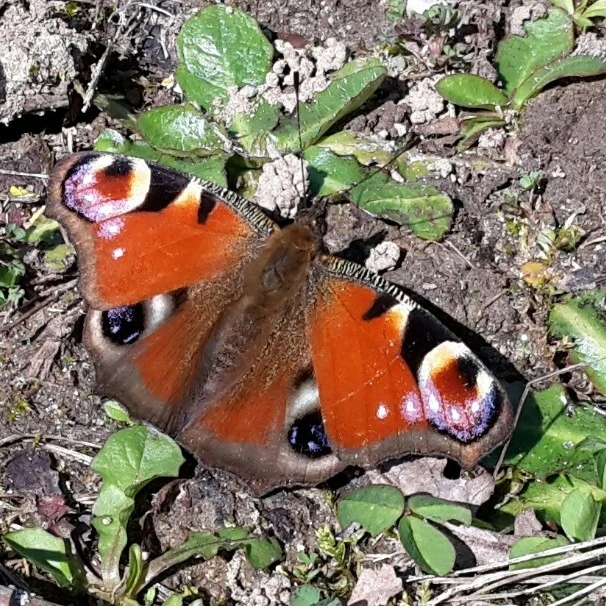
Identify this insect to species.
Aglais io
